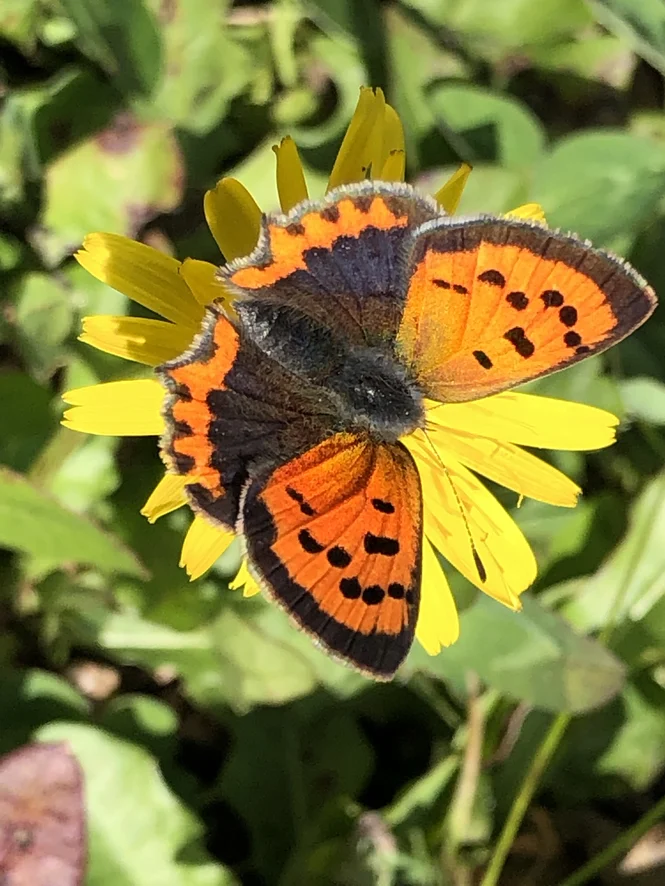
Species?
Lycaena phlaeas
